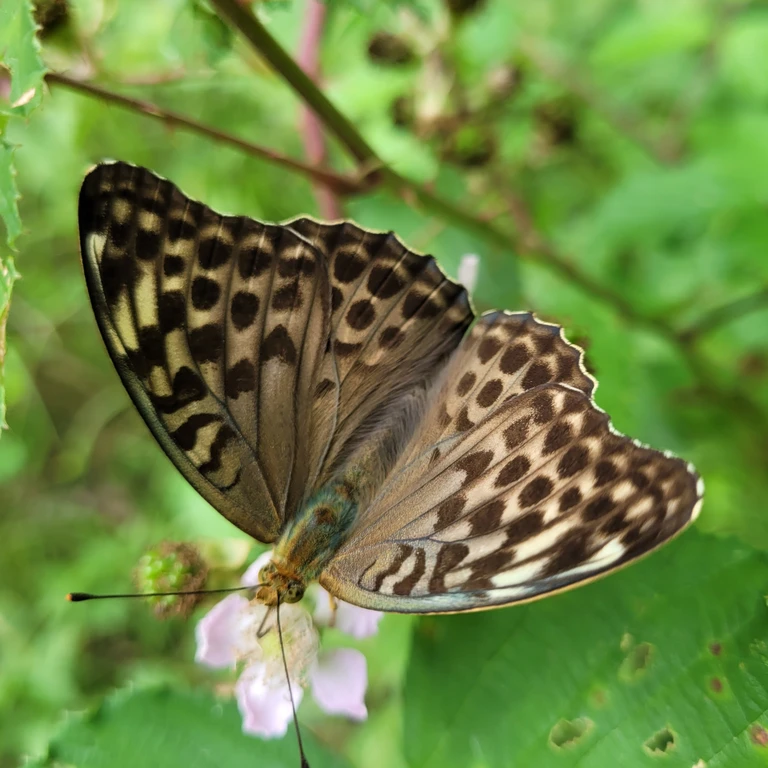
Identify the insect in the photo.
Argynnis paphia
